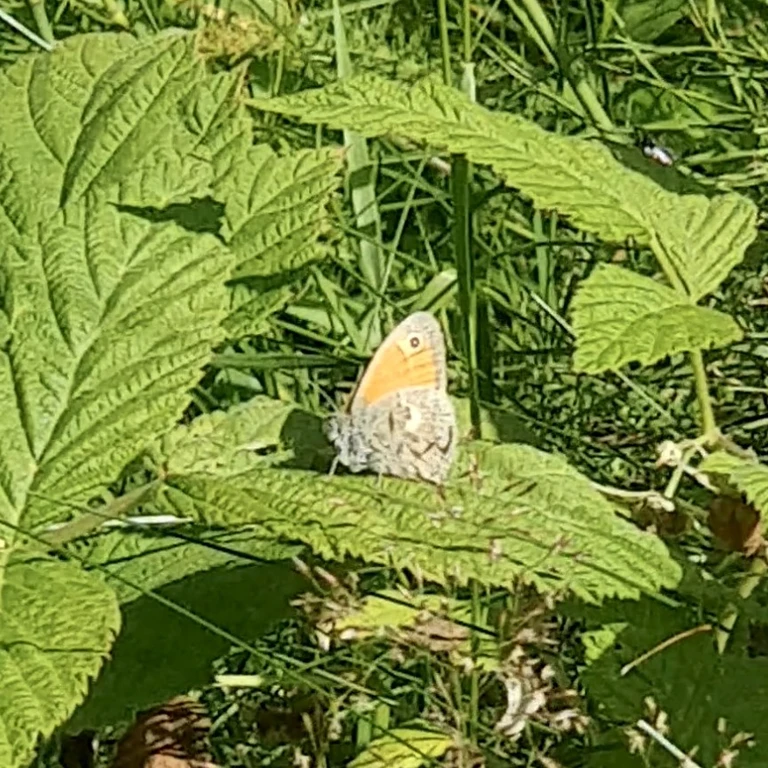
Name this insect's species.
Coenonympha pamphilus
